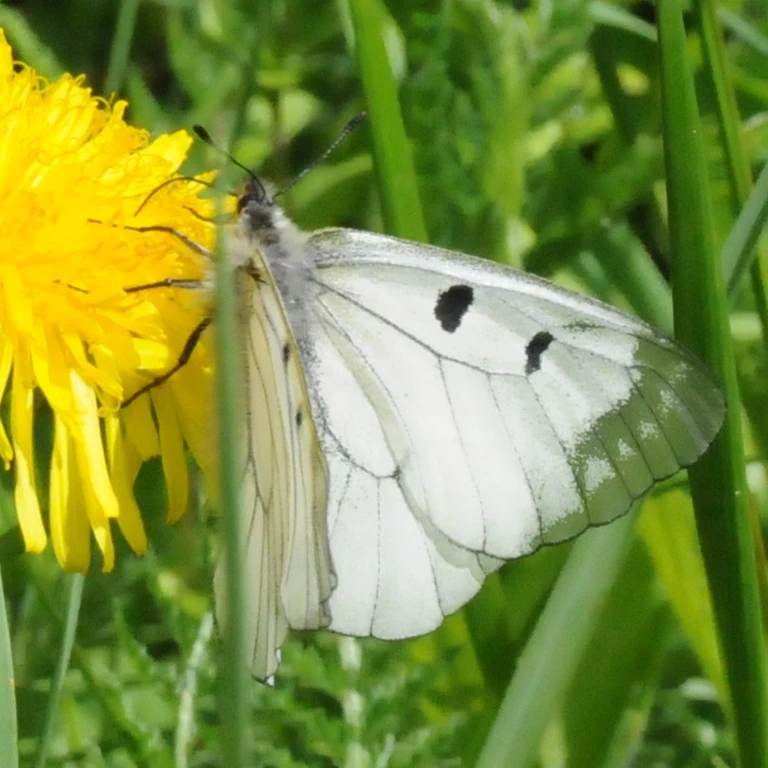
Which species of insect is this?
Parnassius mnemosyne
